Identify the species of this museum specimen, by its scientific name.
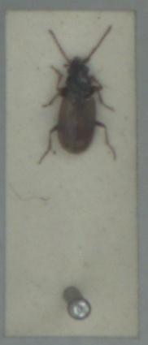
Bembidion ephippium
